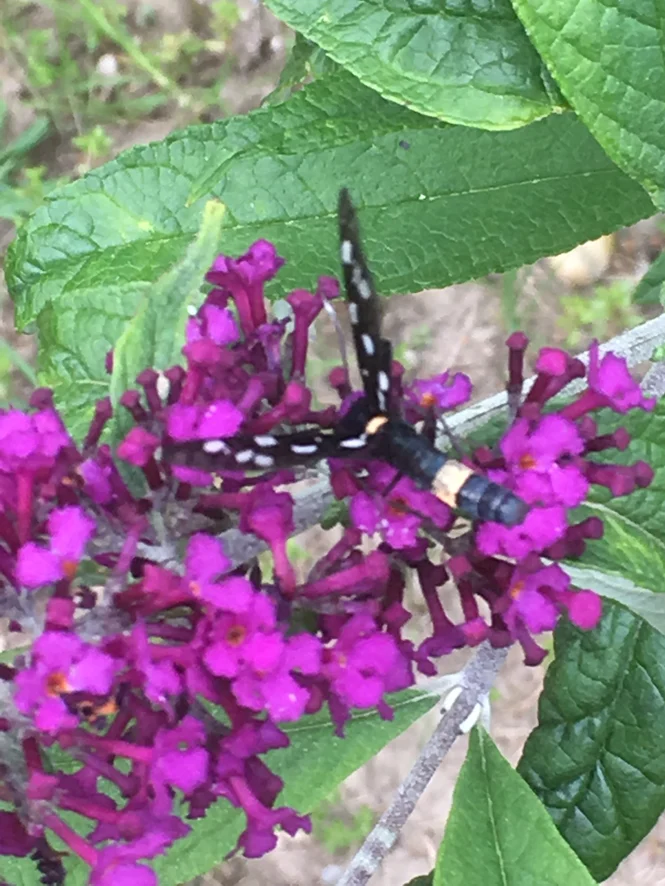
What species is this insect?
Amata phegea
